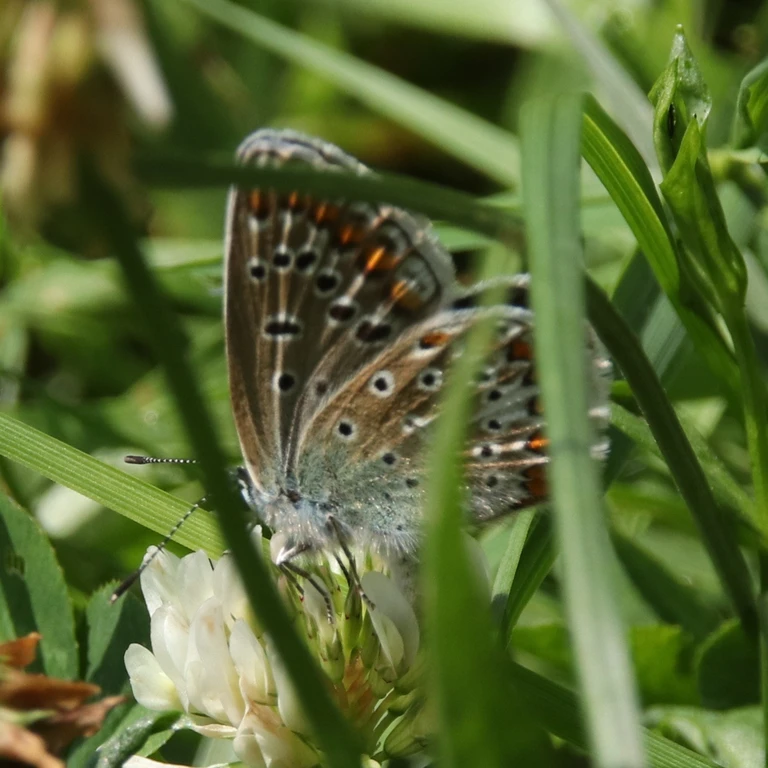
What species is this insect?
Polyommatus icarus
